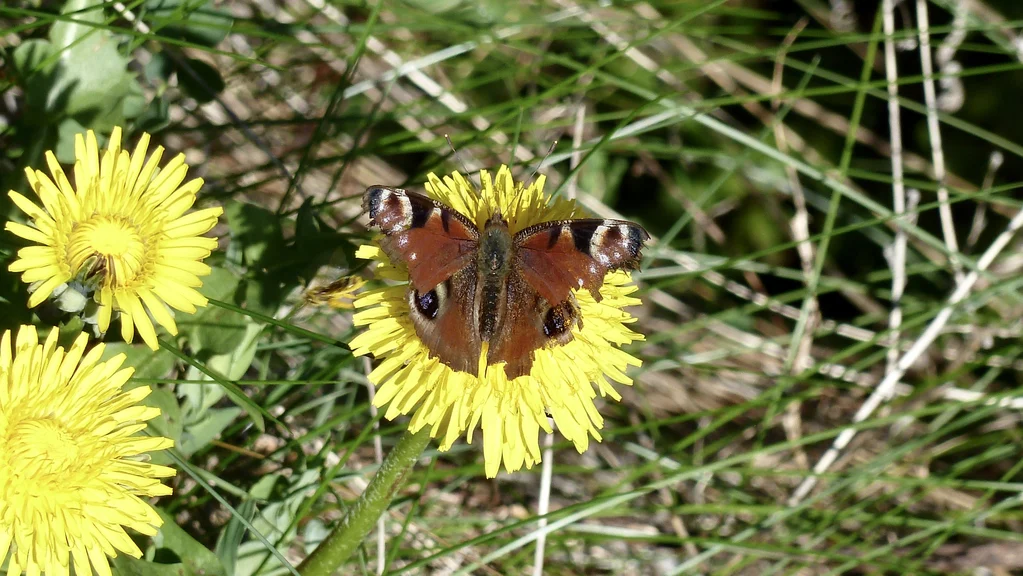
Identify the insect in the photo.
Aglais io
